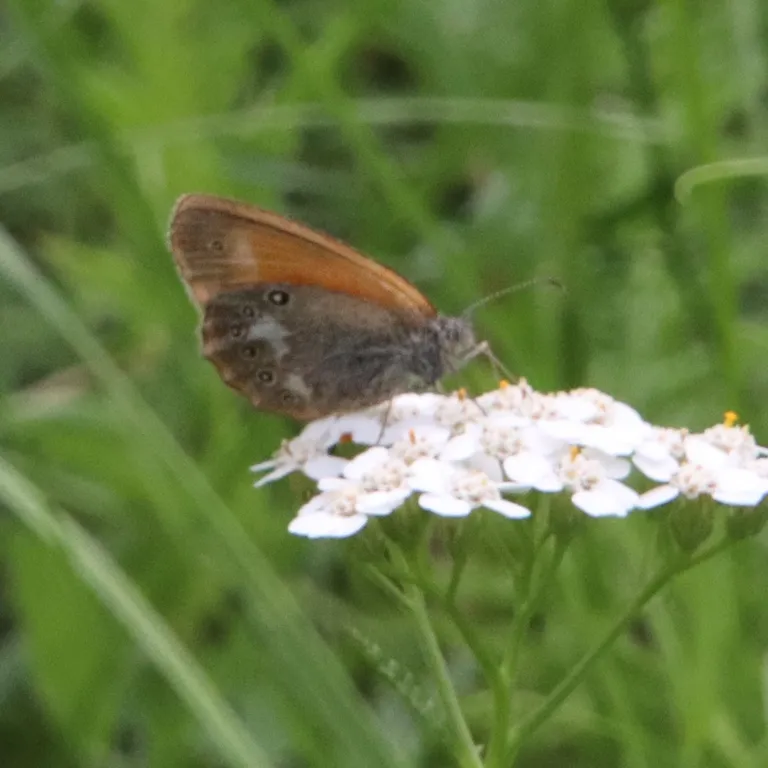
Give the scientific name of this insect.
Coenonympha glycerion (also Coenonympha iphis)
